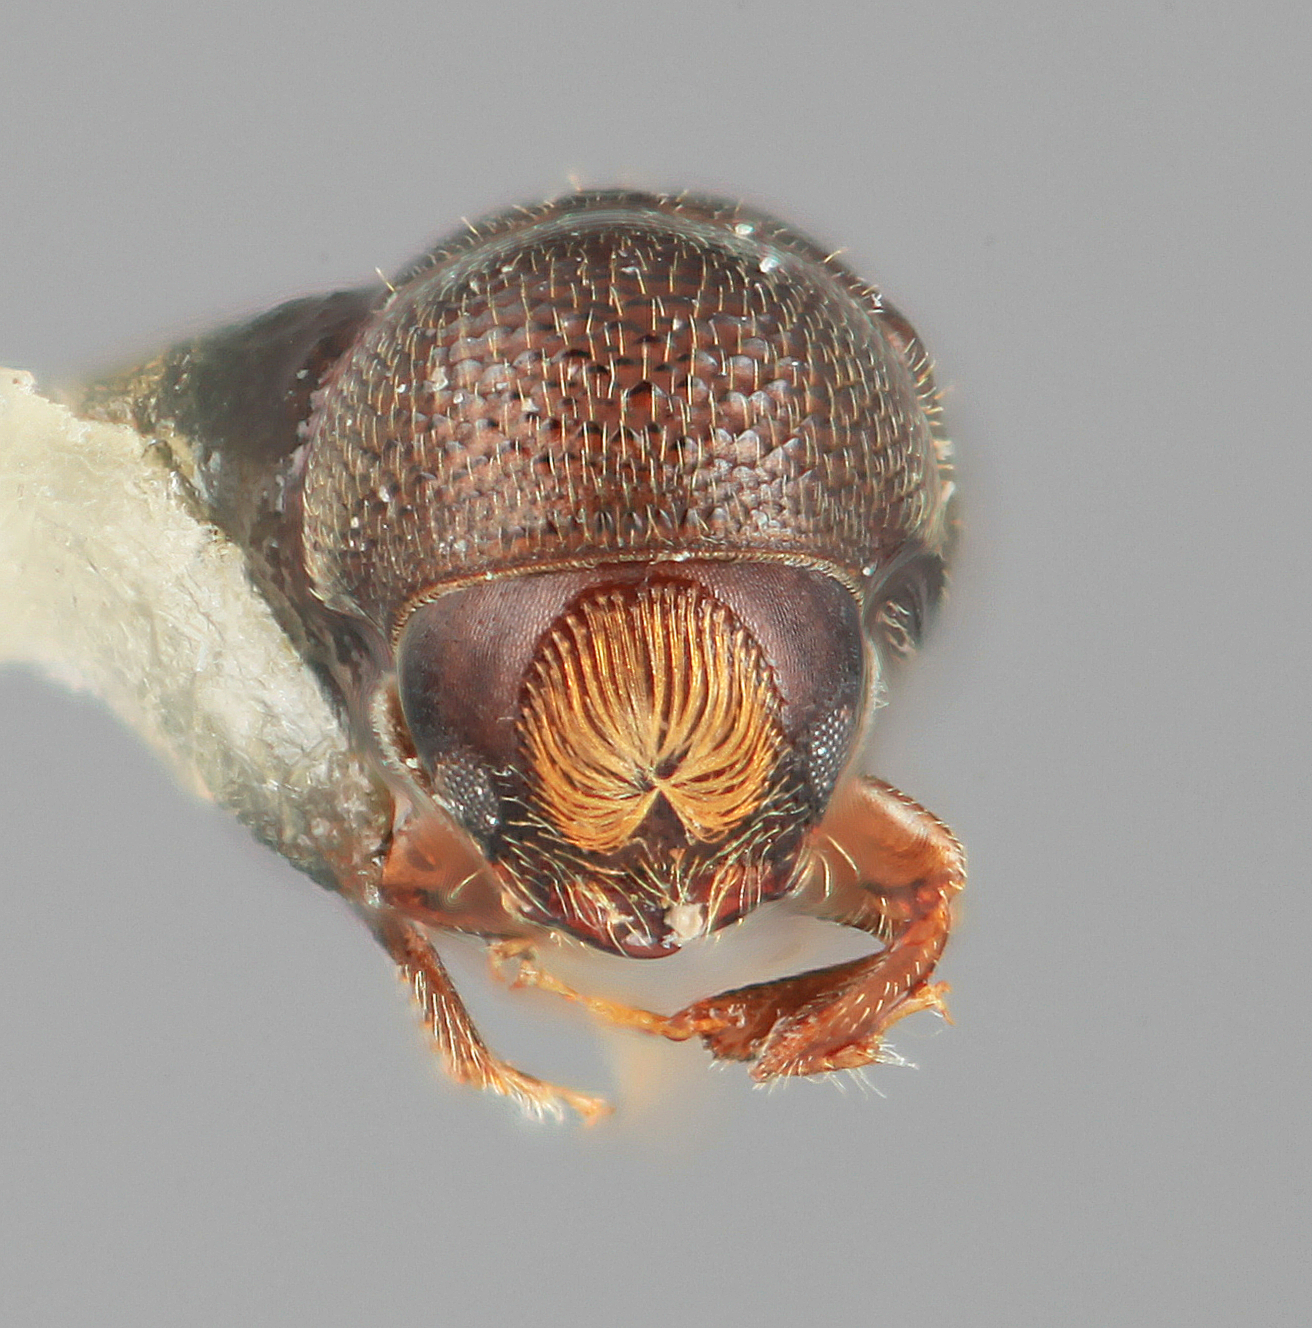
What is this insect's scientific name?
Araptus partilis
